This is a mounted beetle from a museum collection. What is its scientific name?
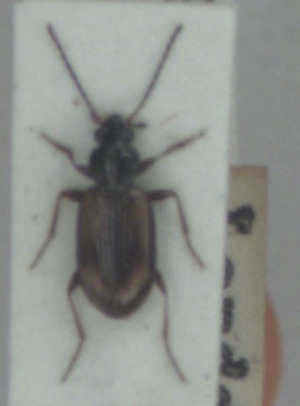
Bembidion femoratum
